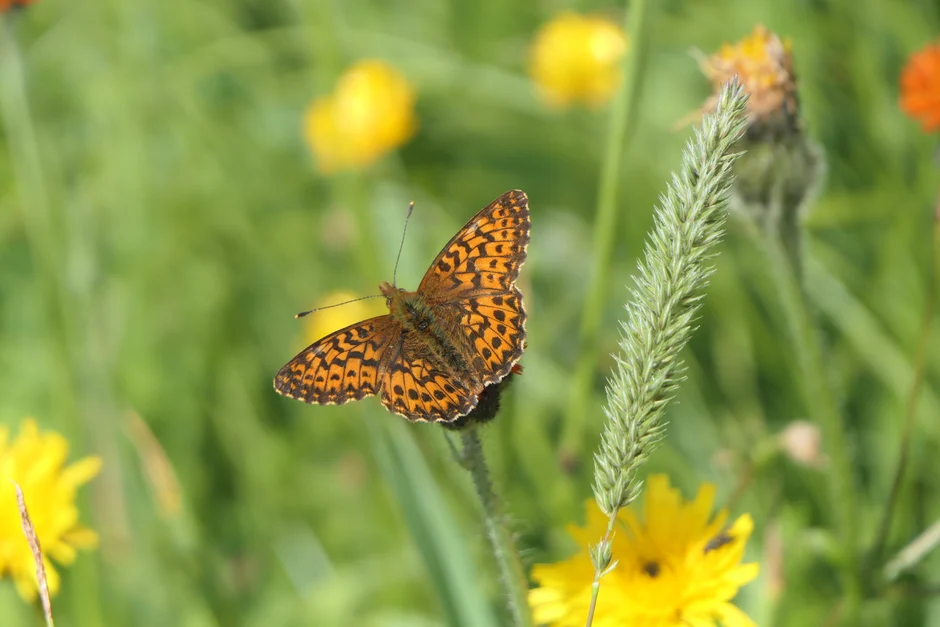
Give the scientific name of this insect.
Boloria titania
